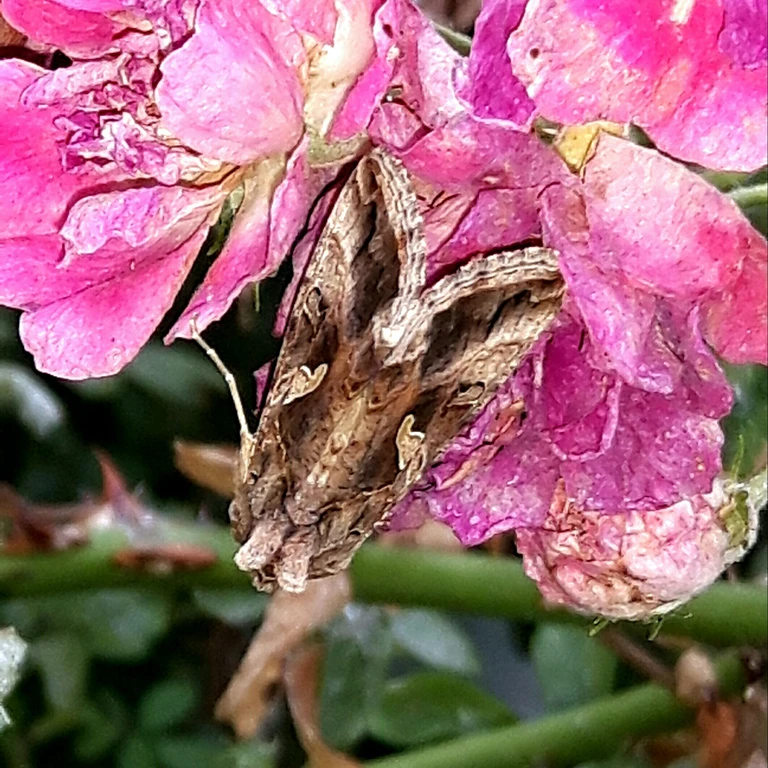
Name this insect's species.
Autographa gamma
